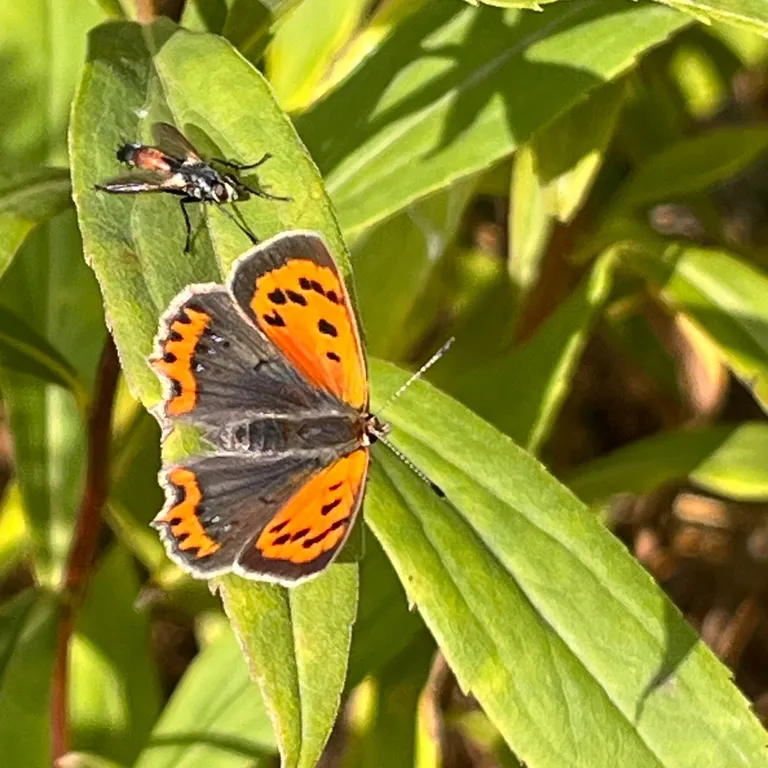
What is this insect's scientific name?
Lycaena phlaeas
